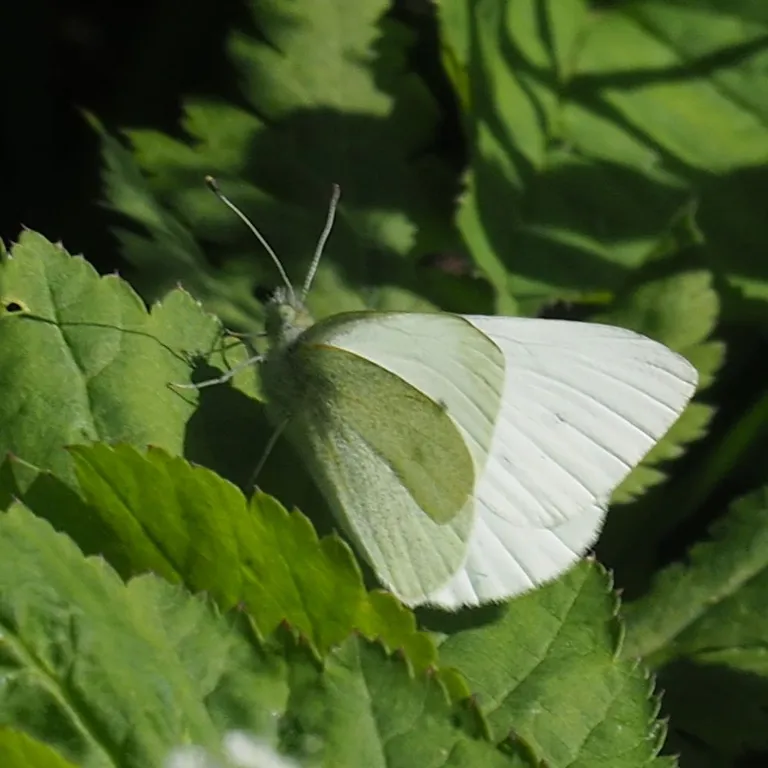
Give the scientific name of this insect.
Pieris rapae
